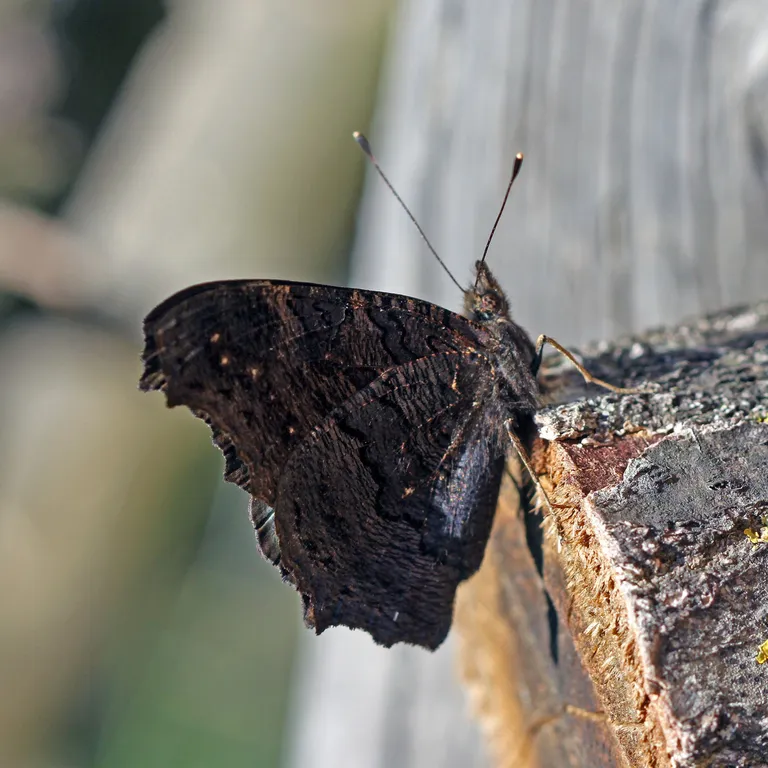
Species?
Aglais io
